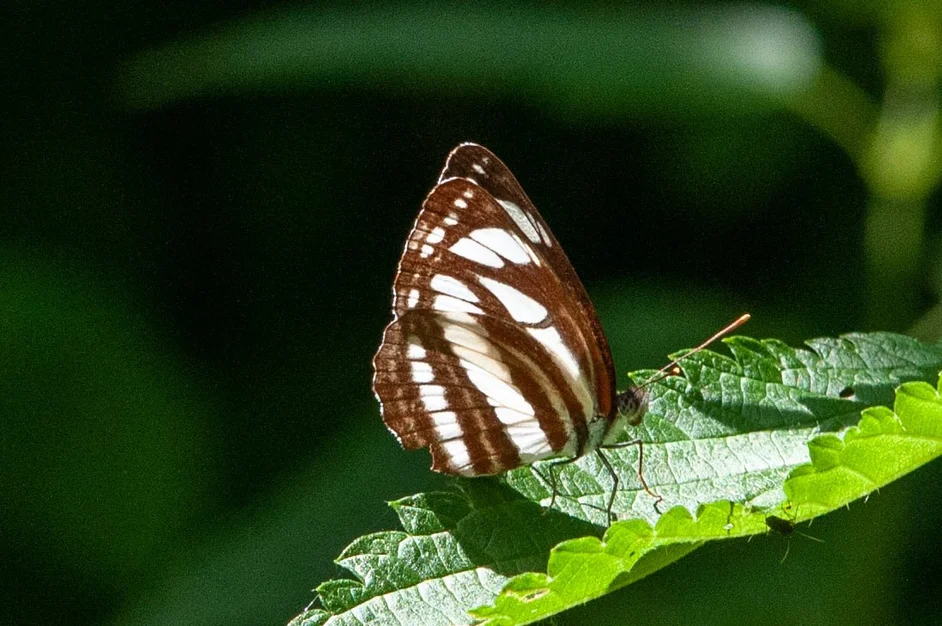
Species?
Neptis sappho
